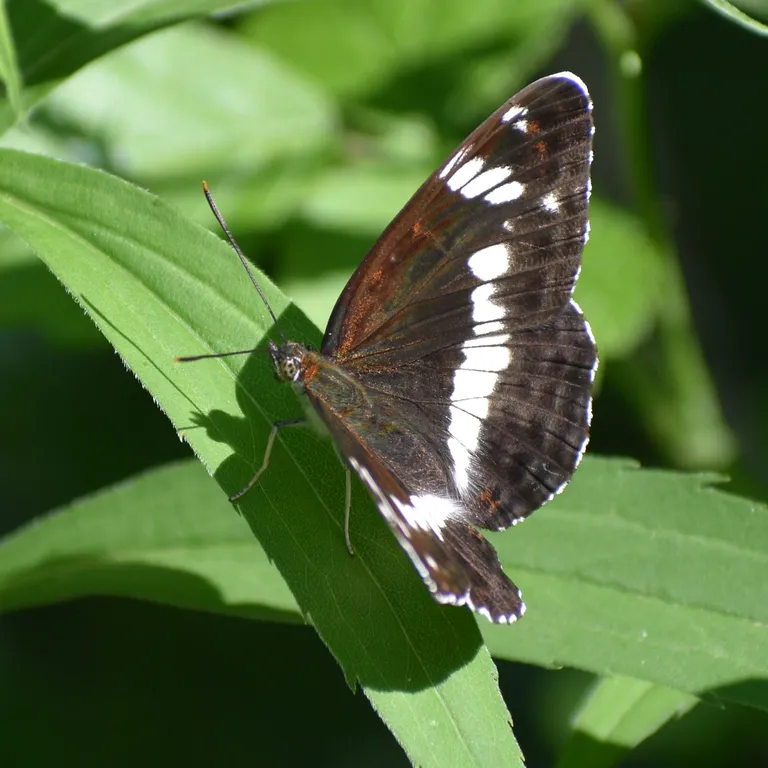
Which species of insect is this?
Limenitis camilla (also Ladoga camilla)
